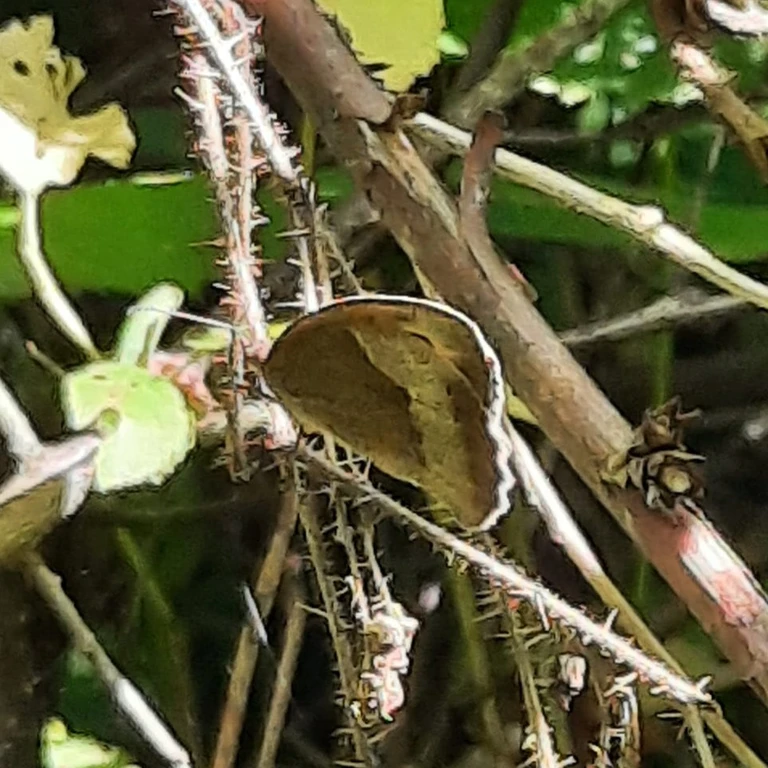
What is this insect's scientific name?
Maniola jurtina
